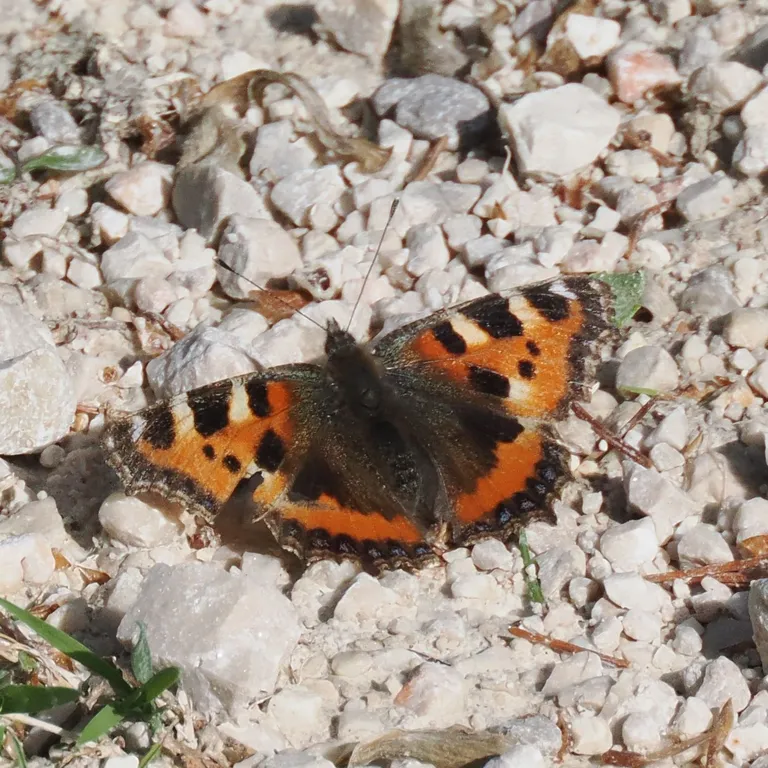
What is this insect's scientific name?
Aglais urticae
